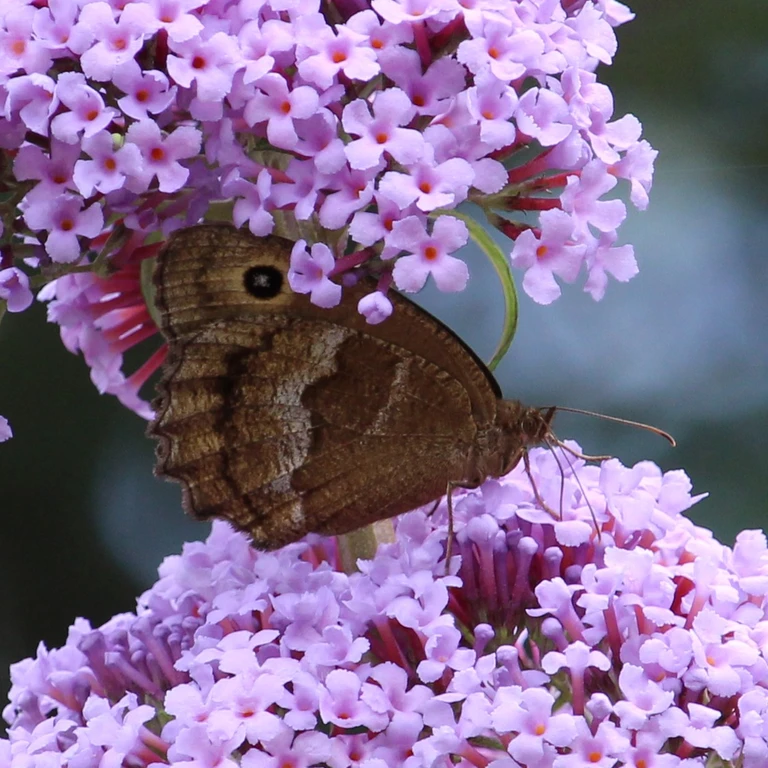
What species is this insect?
Minois dryas
